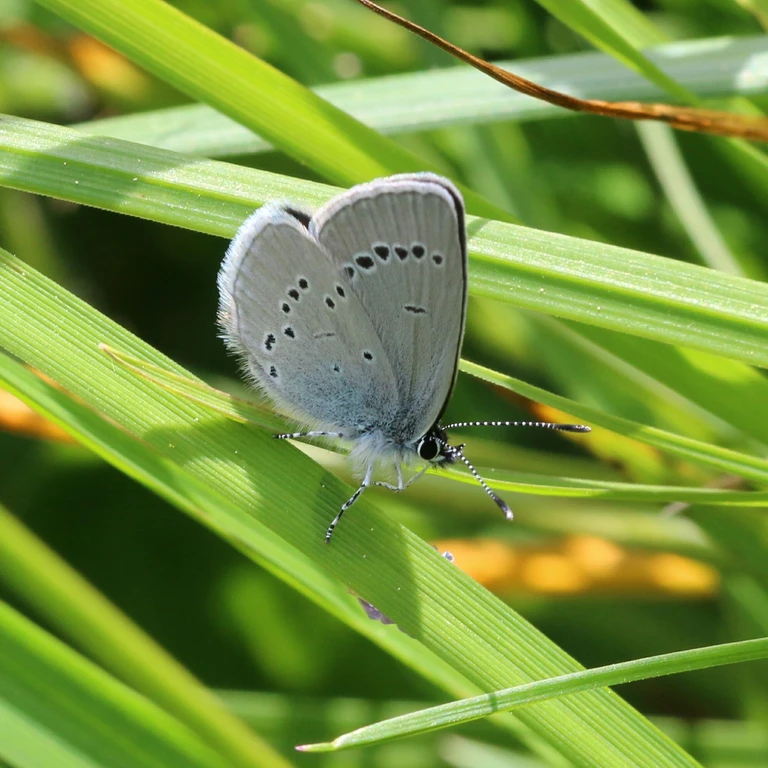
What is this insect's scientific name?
Cupido minimus
